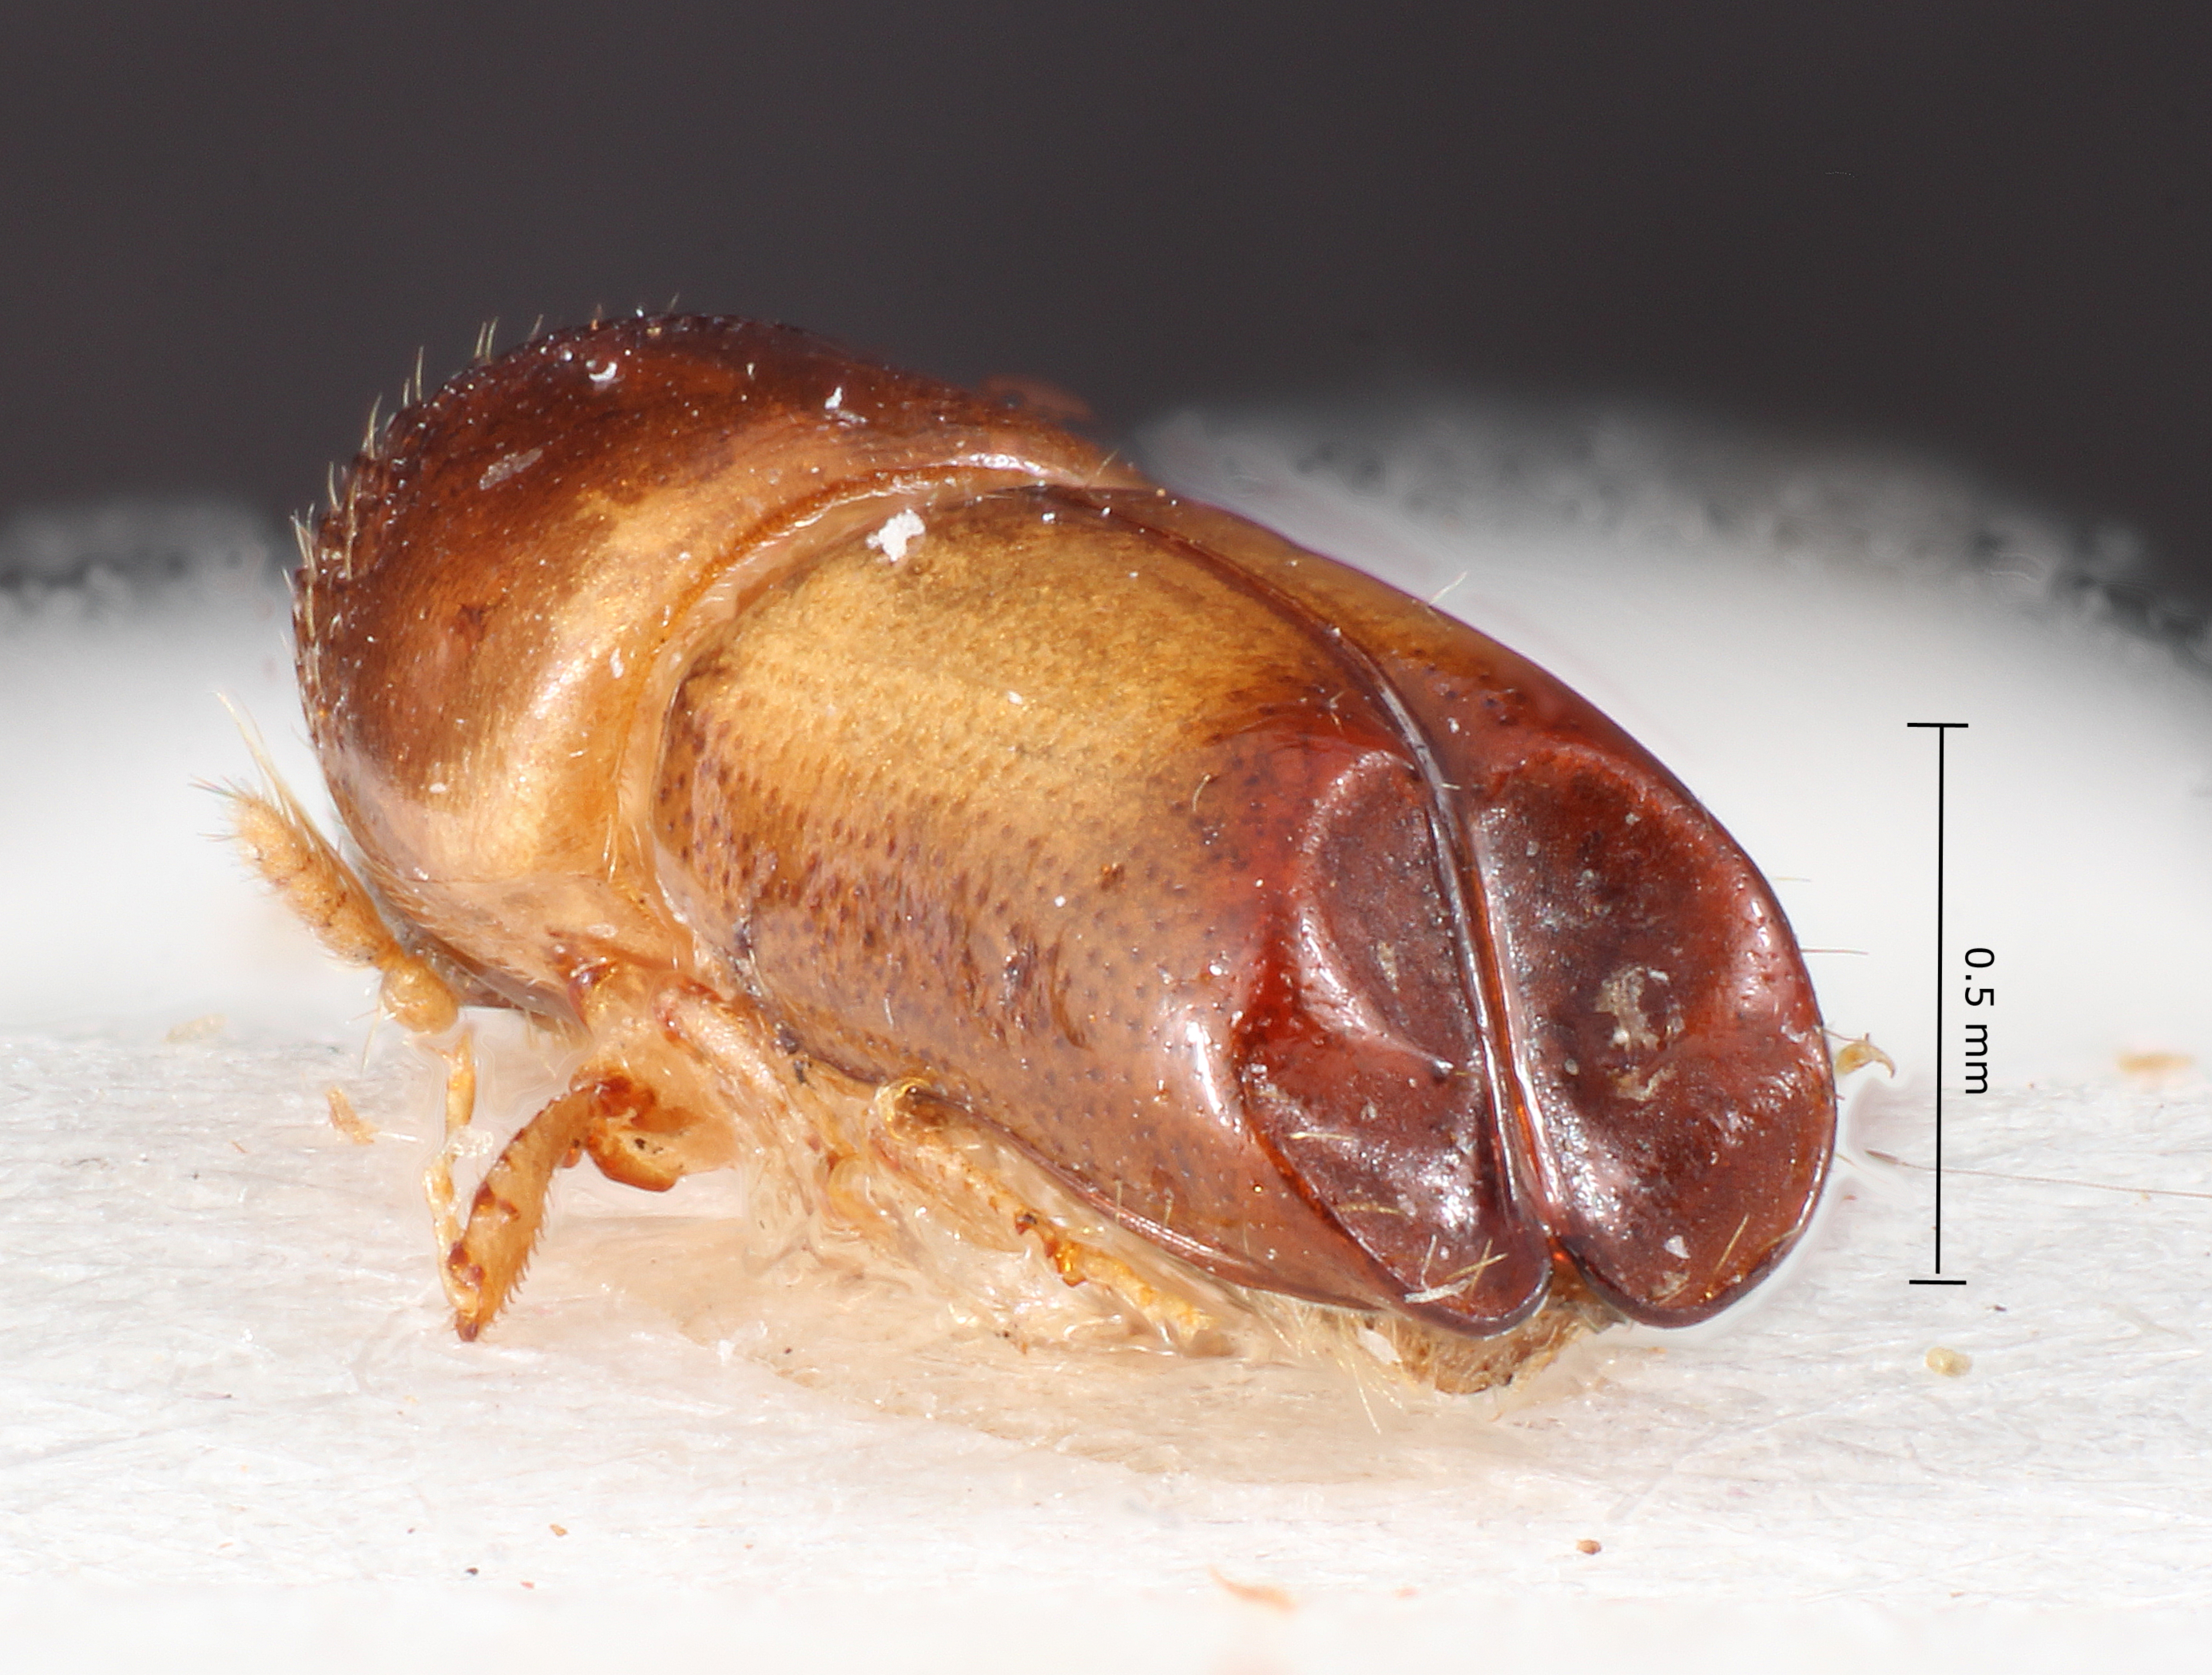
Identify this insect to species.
Monarthrum pseudoparvum
